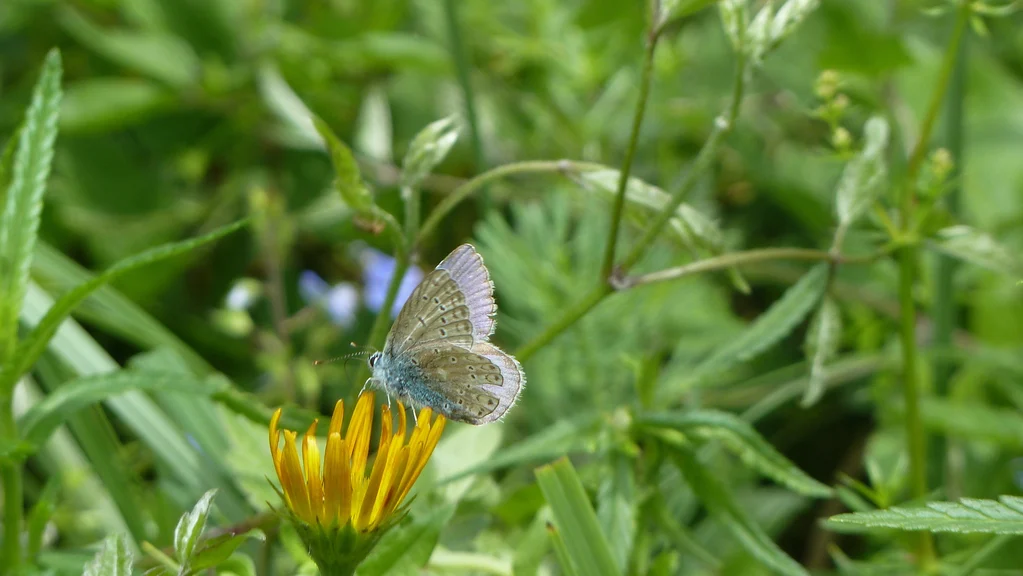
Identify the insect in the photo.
Polyommatus icarus
